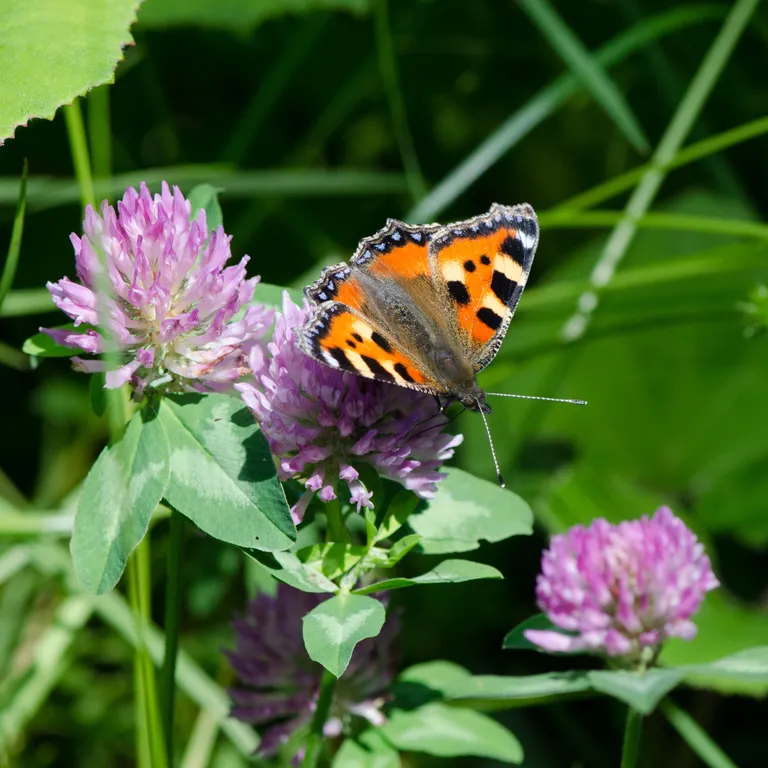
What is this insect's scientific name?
Aglais urticae
